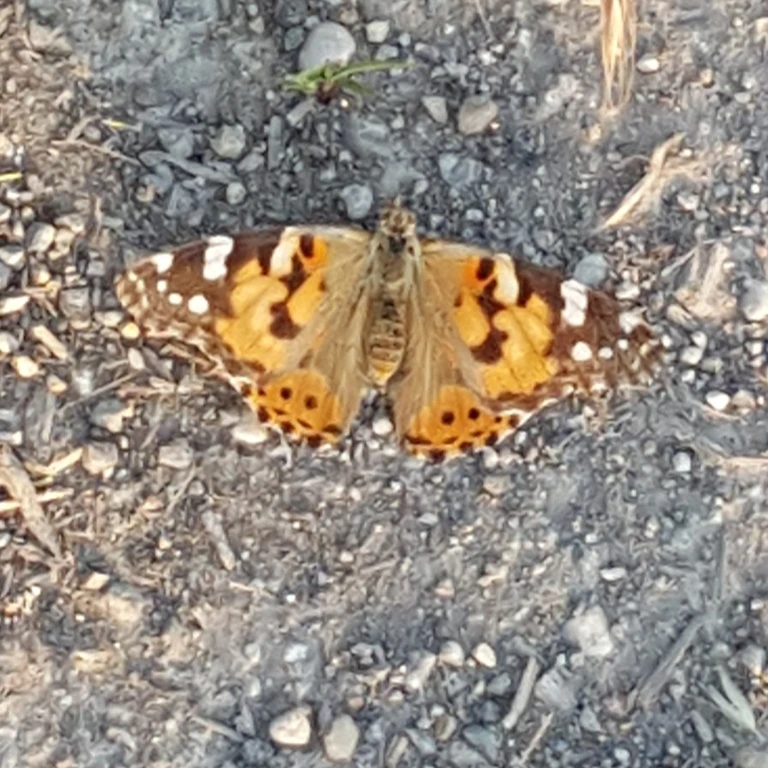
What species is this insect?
Vanessa cardui
